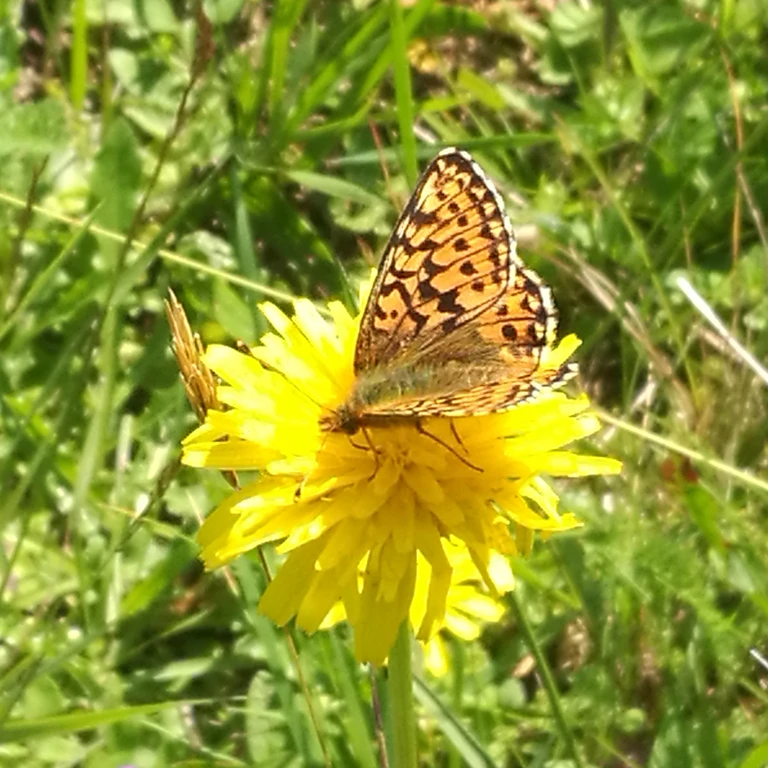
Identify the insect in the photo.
Boloria aquilonaris
